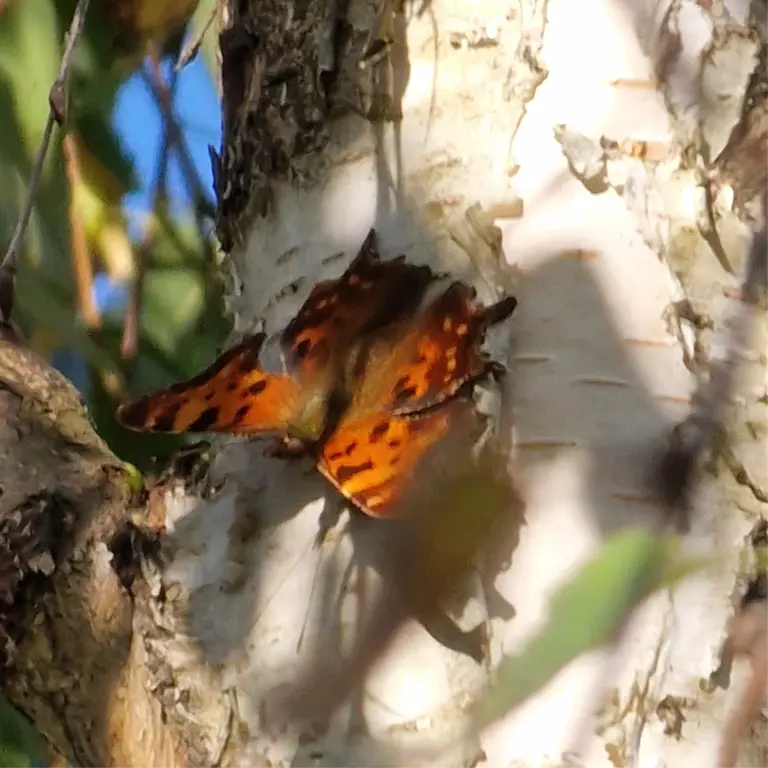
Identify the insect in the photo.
Polygonia c-album
